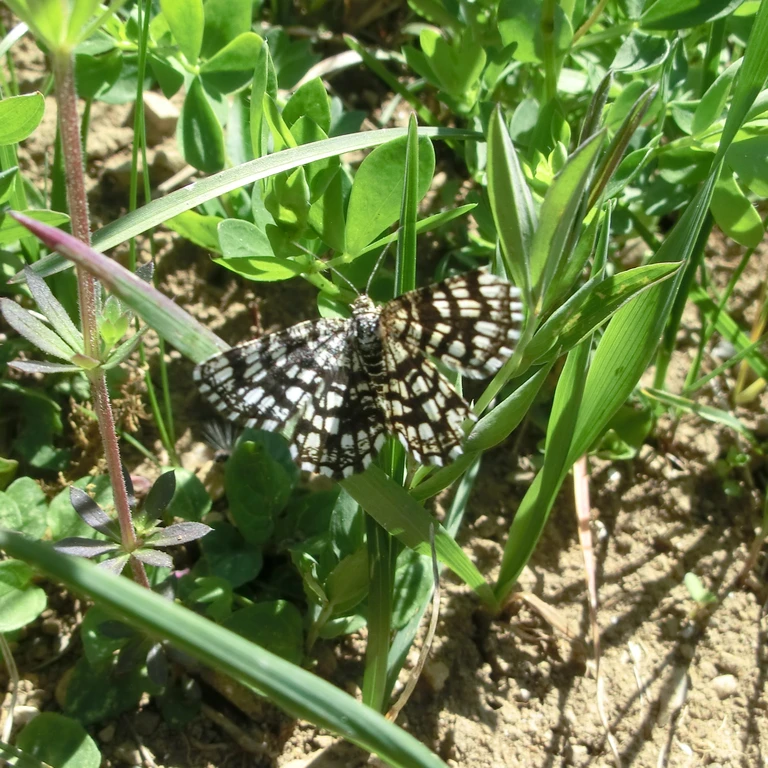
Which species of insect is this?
Chiasmia clathrata
